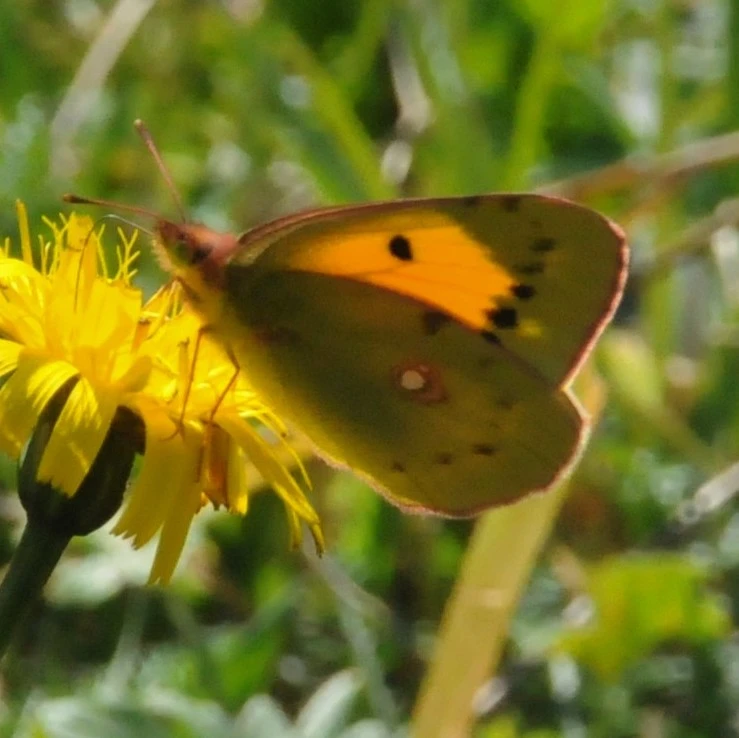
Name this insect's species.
Colias croceus
